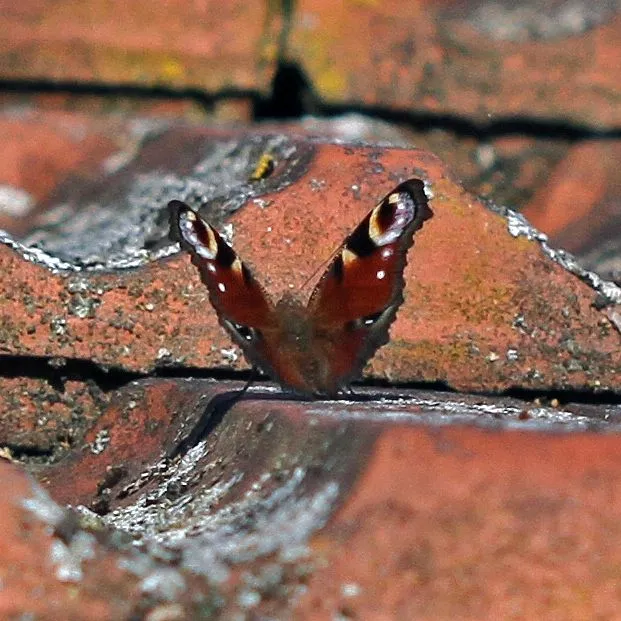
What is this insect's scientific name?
Aglais io
